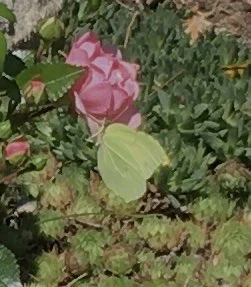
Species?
Gonepteryx rhamni
